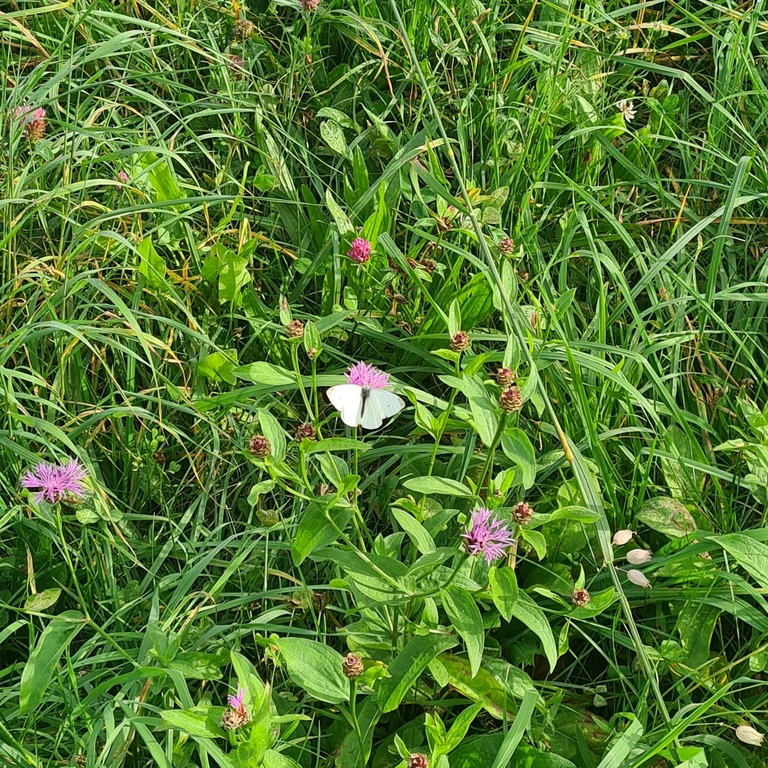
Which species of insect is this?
Pieris rapae
